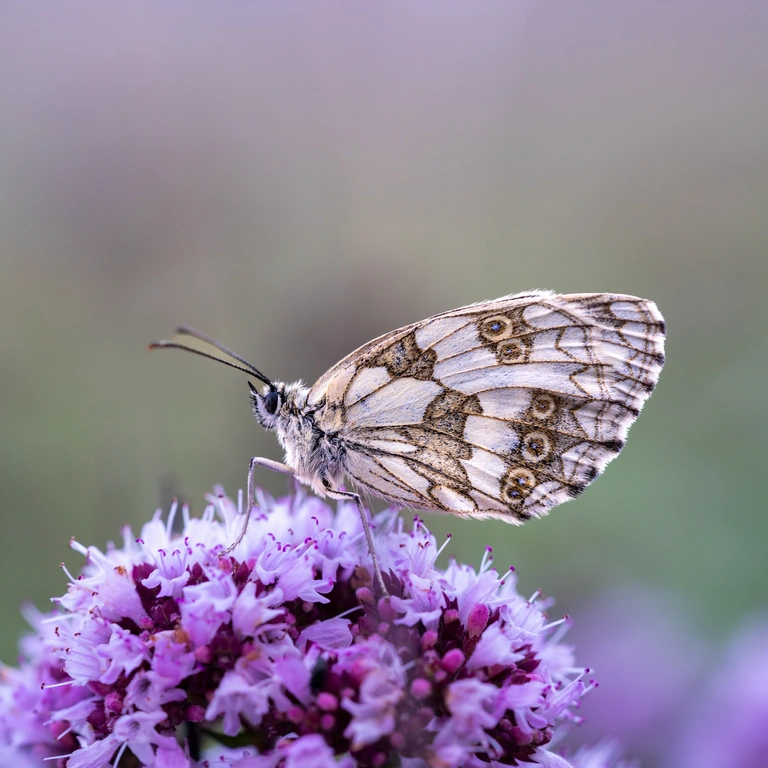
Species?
Melanargia galathea
